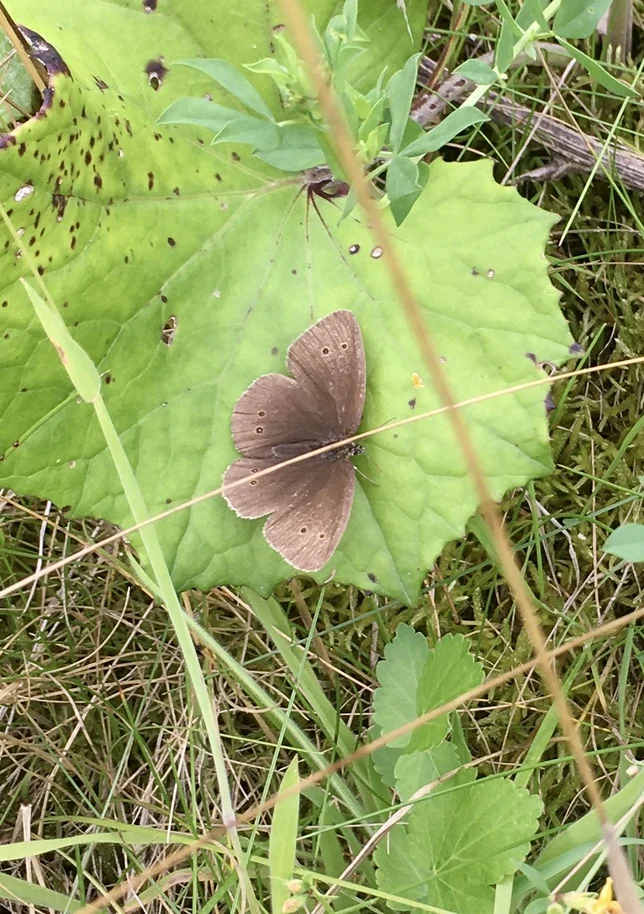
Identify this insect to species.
Aphantopus hyperantus
